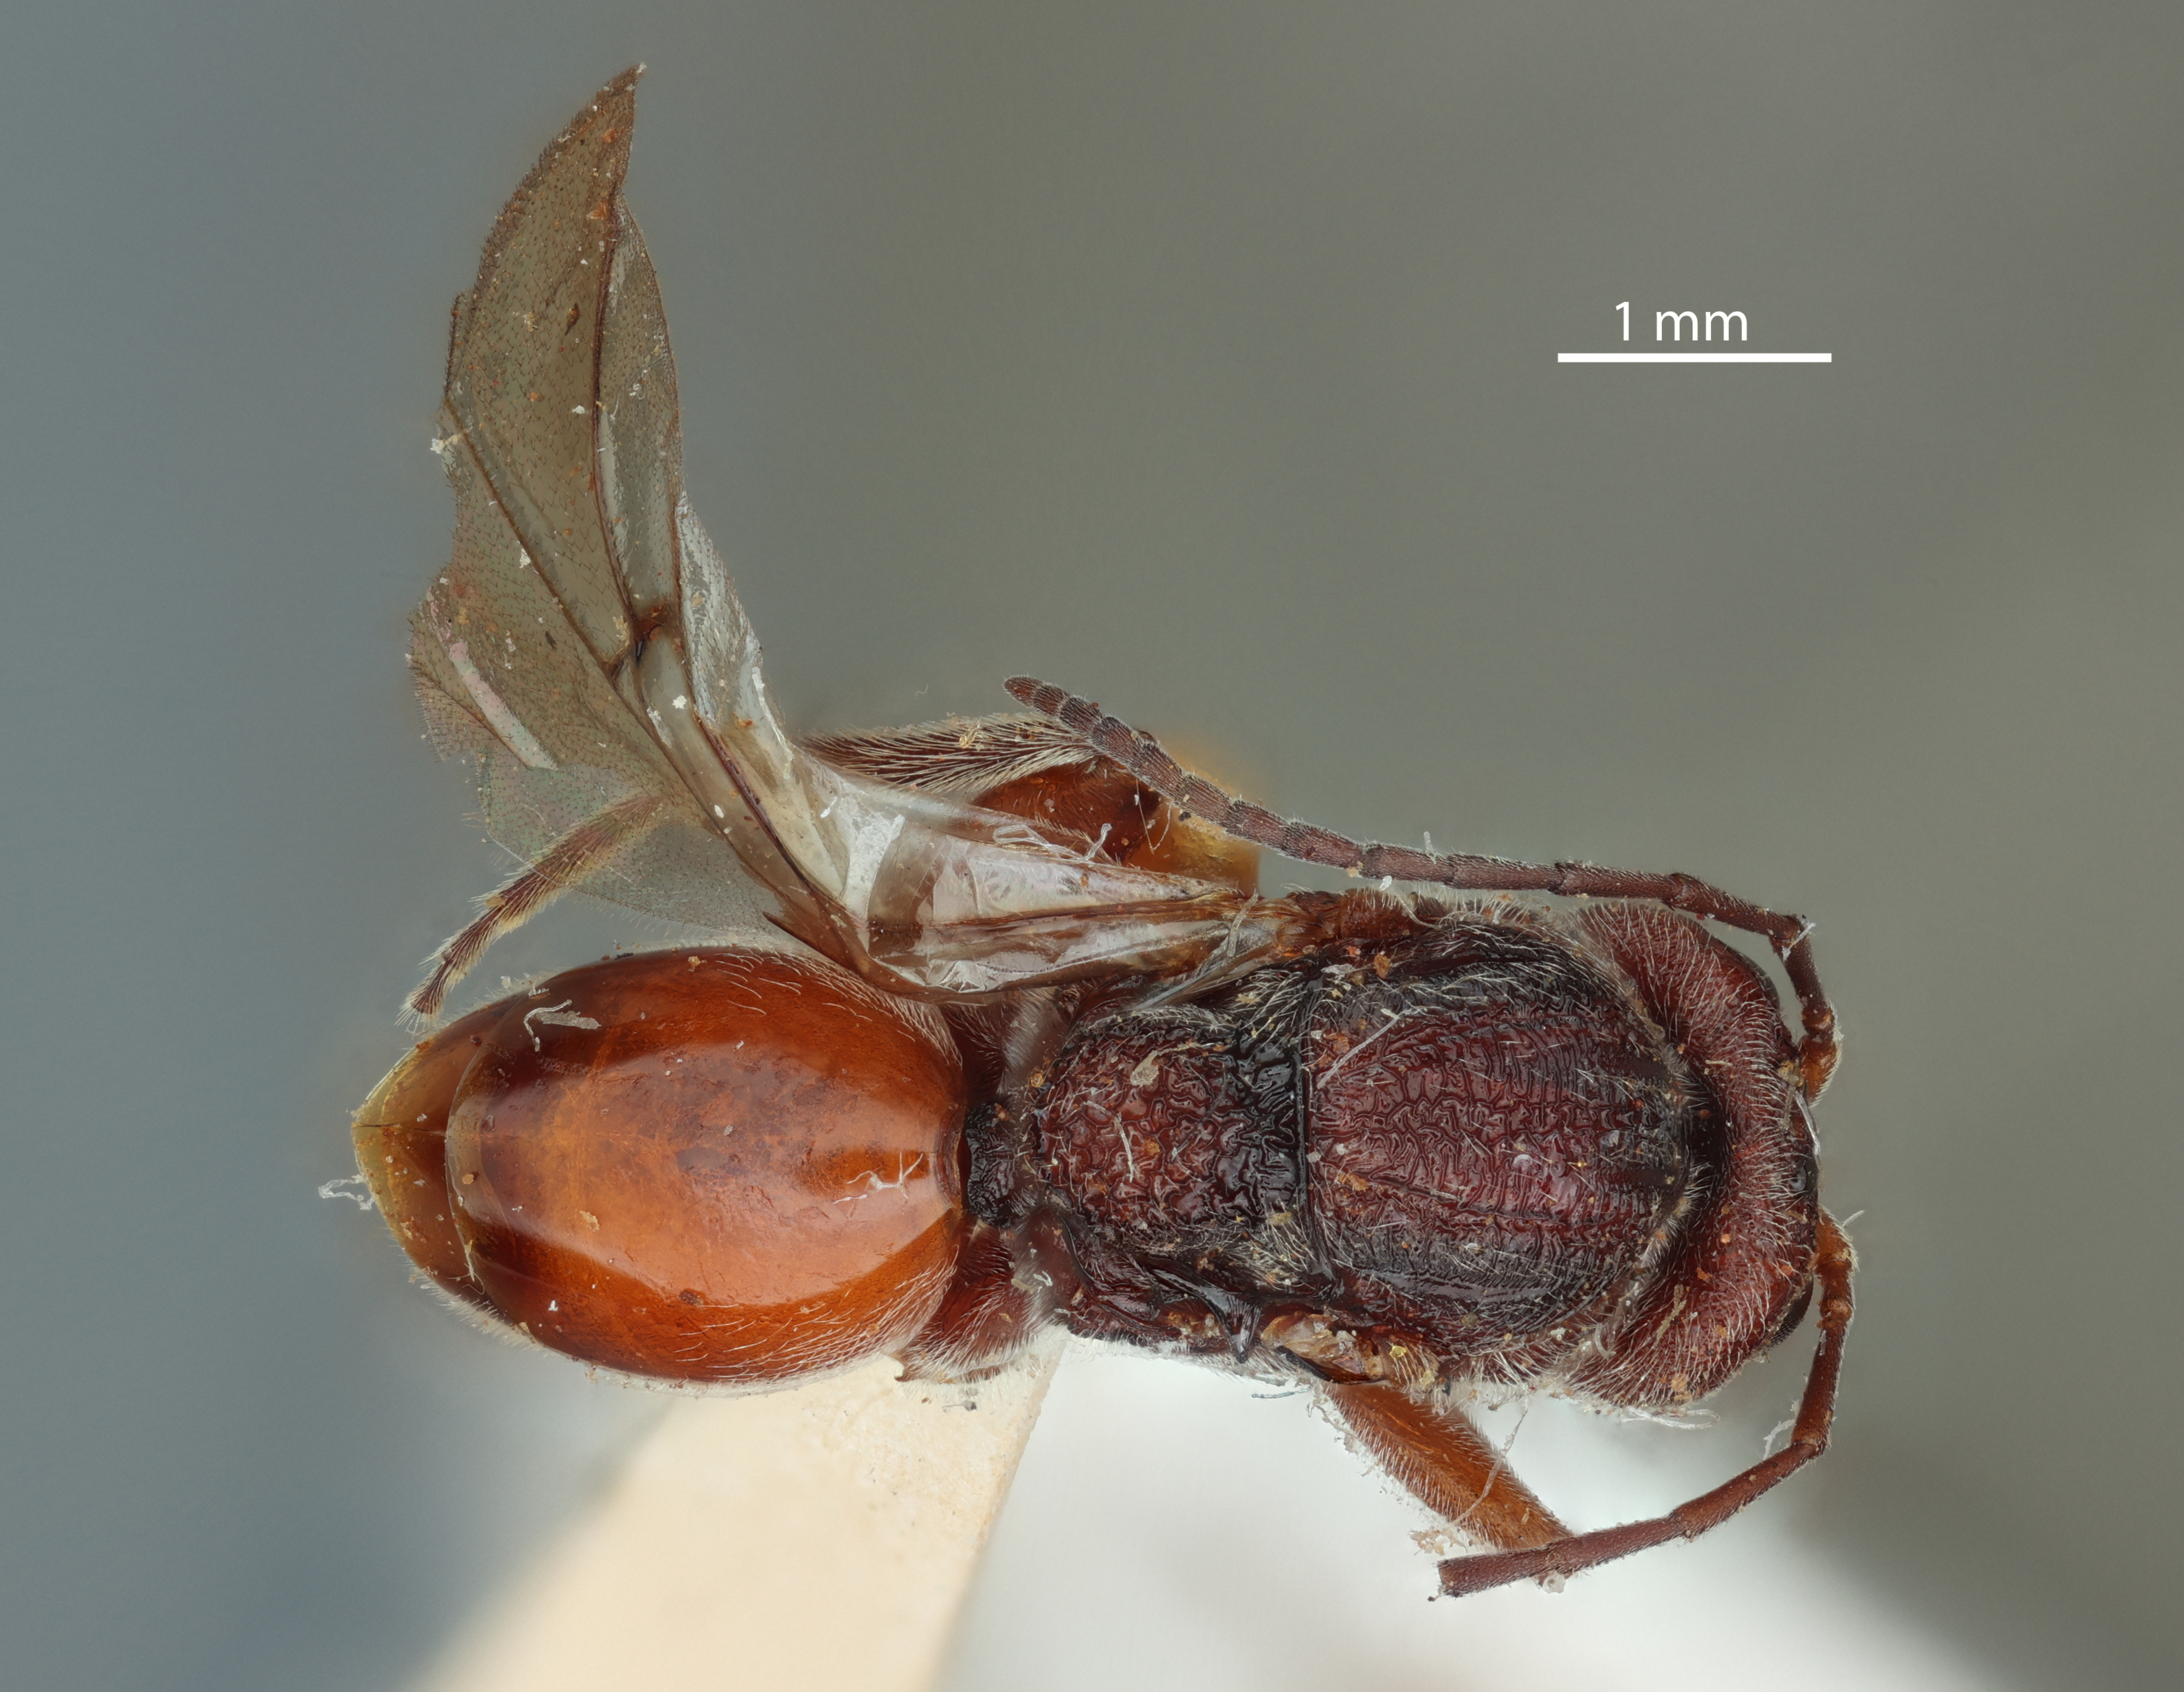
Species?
Andricus dugesi
